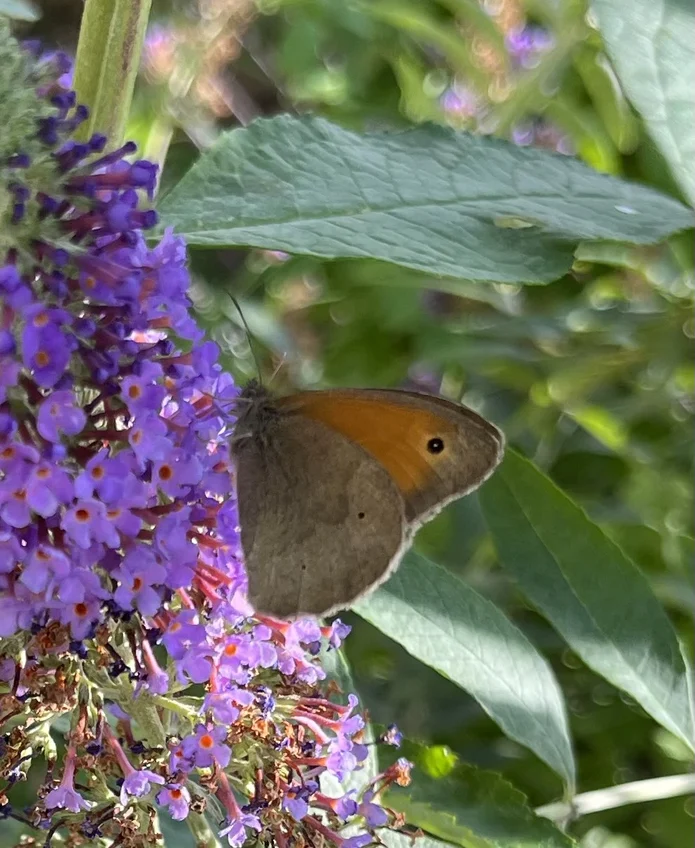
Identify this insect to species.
Maniola jurtina
